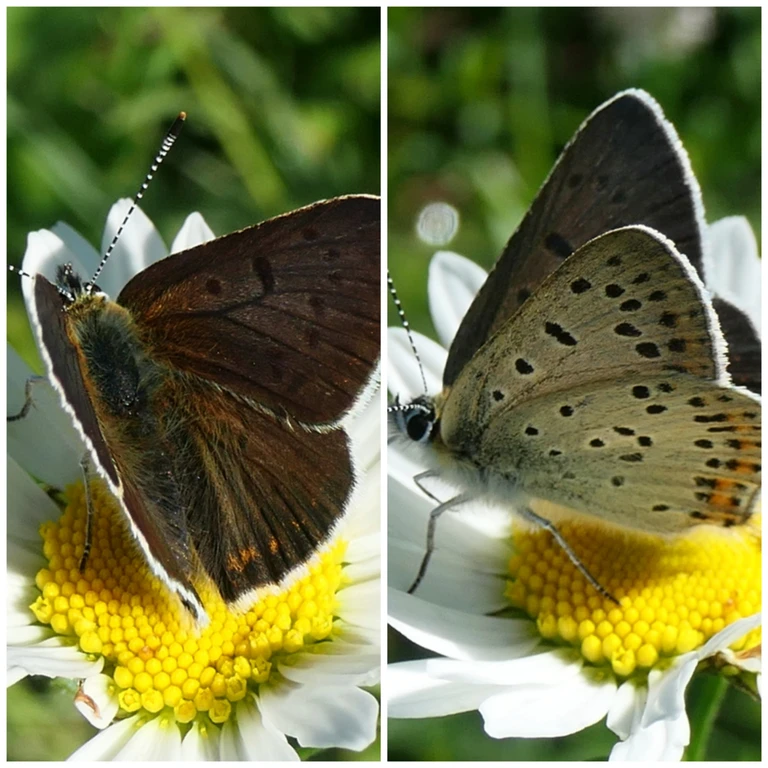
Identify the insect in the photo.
Lycaena tityrus (also Loweia tityrus)
